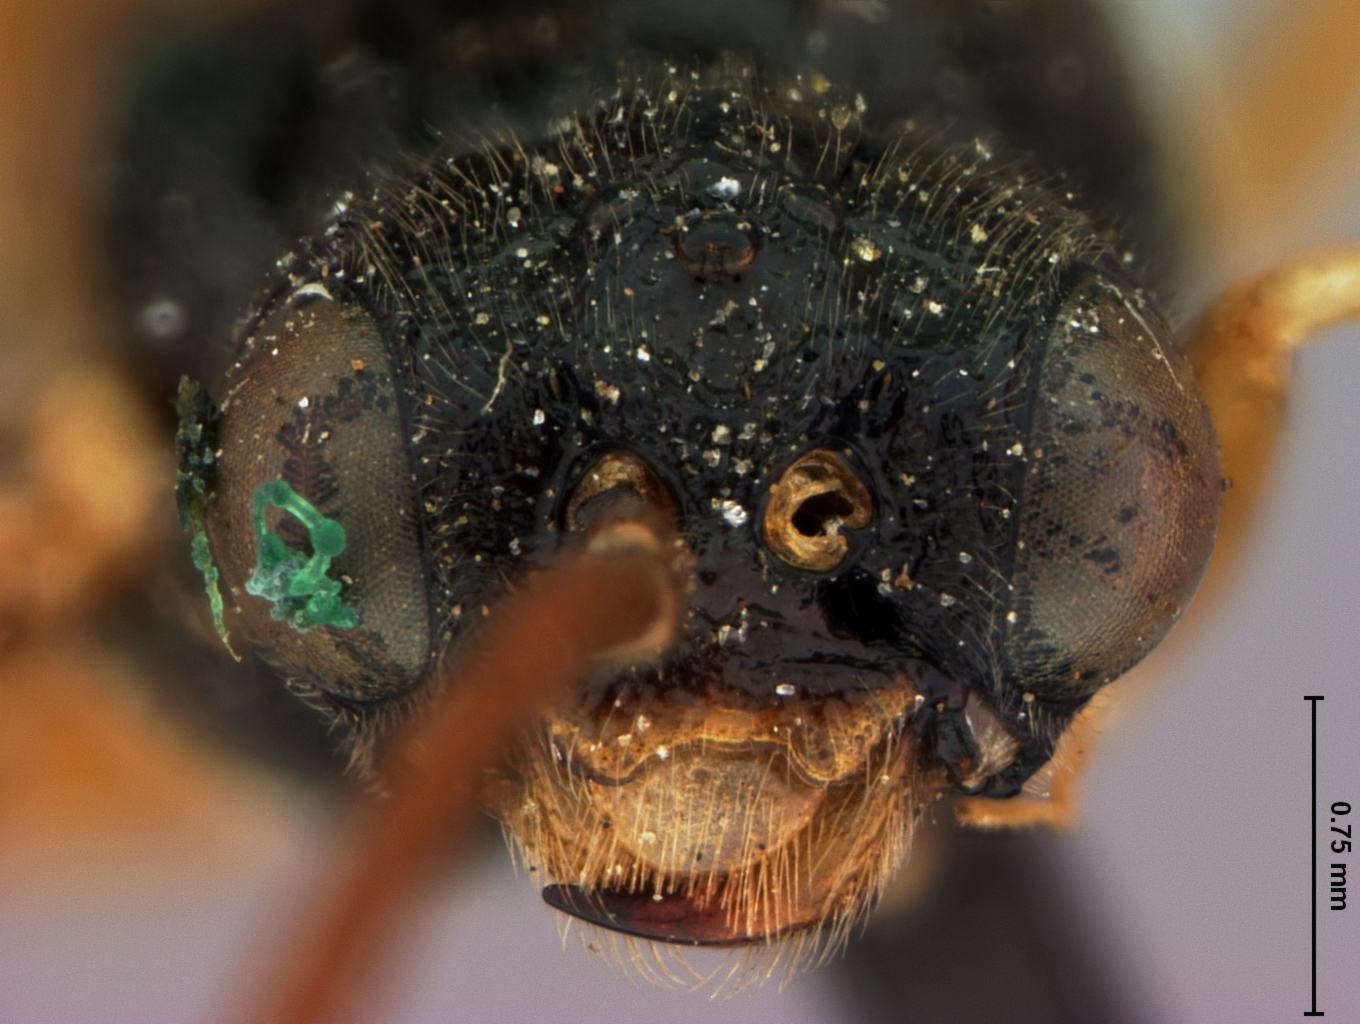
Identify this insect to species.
Dimorphopteryx pinguis
